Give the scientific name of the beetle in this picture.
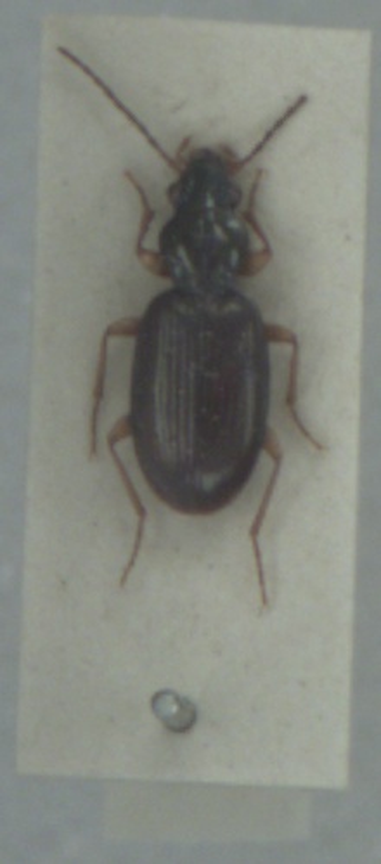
Sinechostictus stomoides
